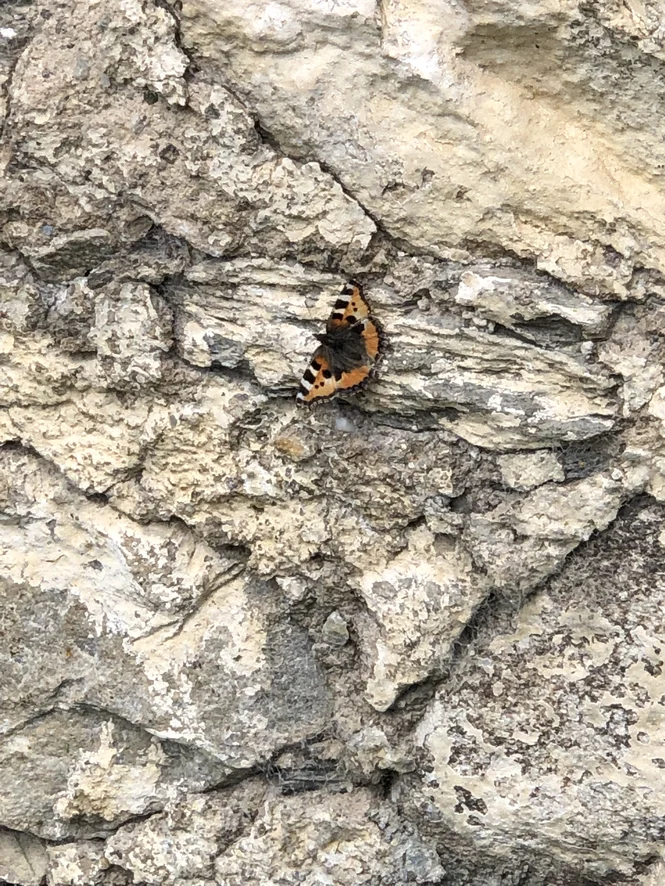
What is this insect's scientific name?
Aglais urticae
